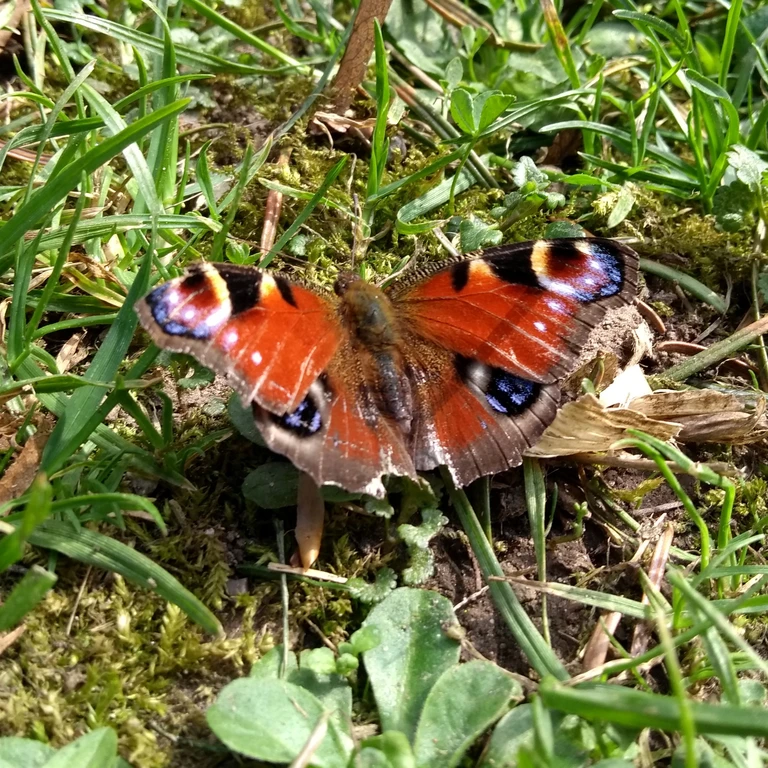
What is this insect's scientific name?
Aglais io
